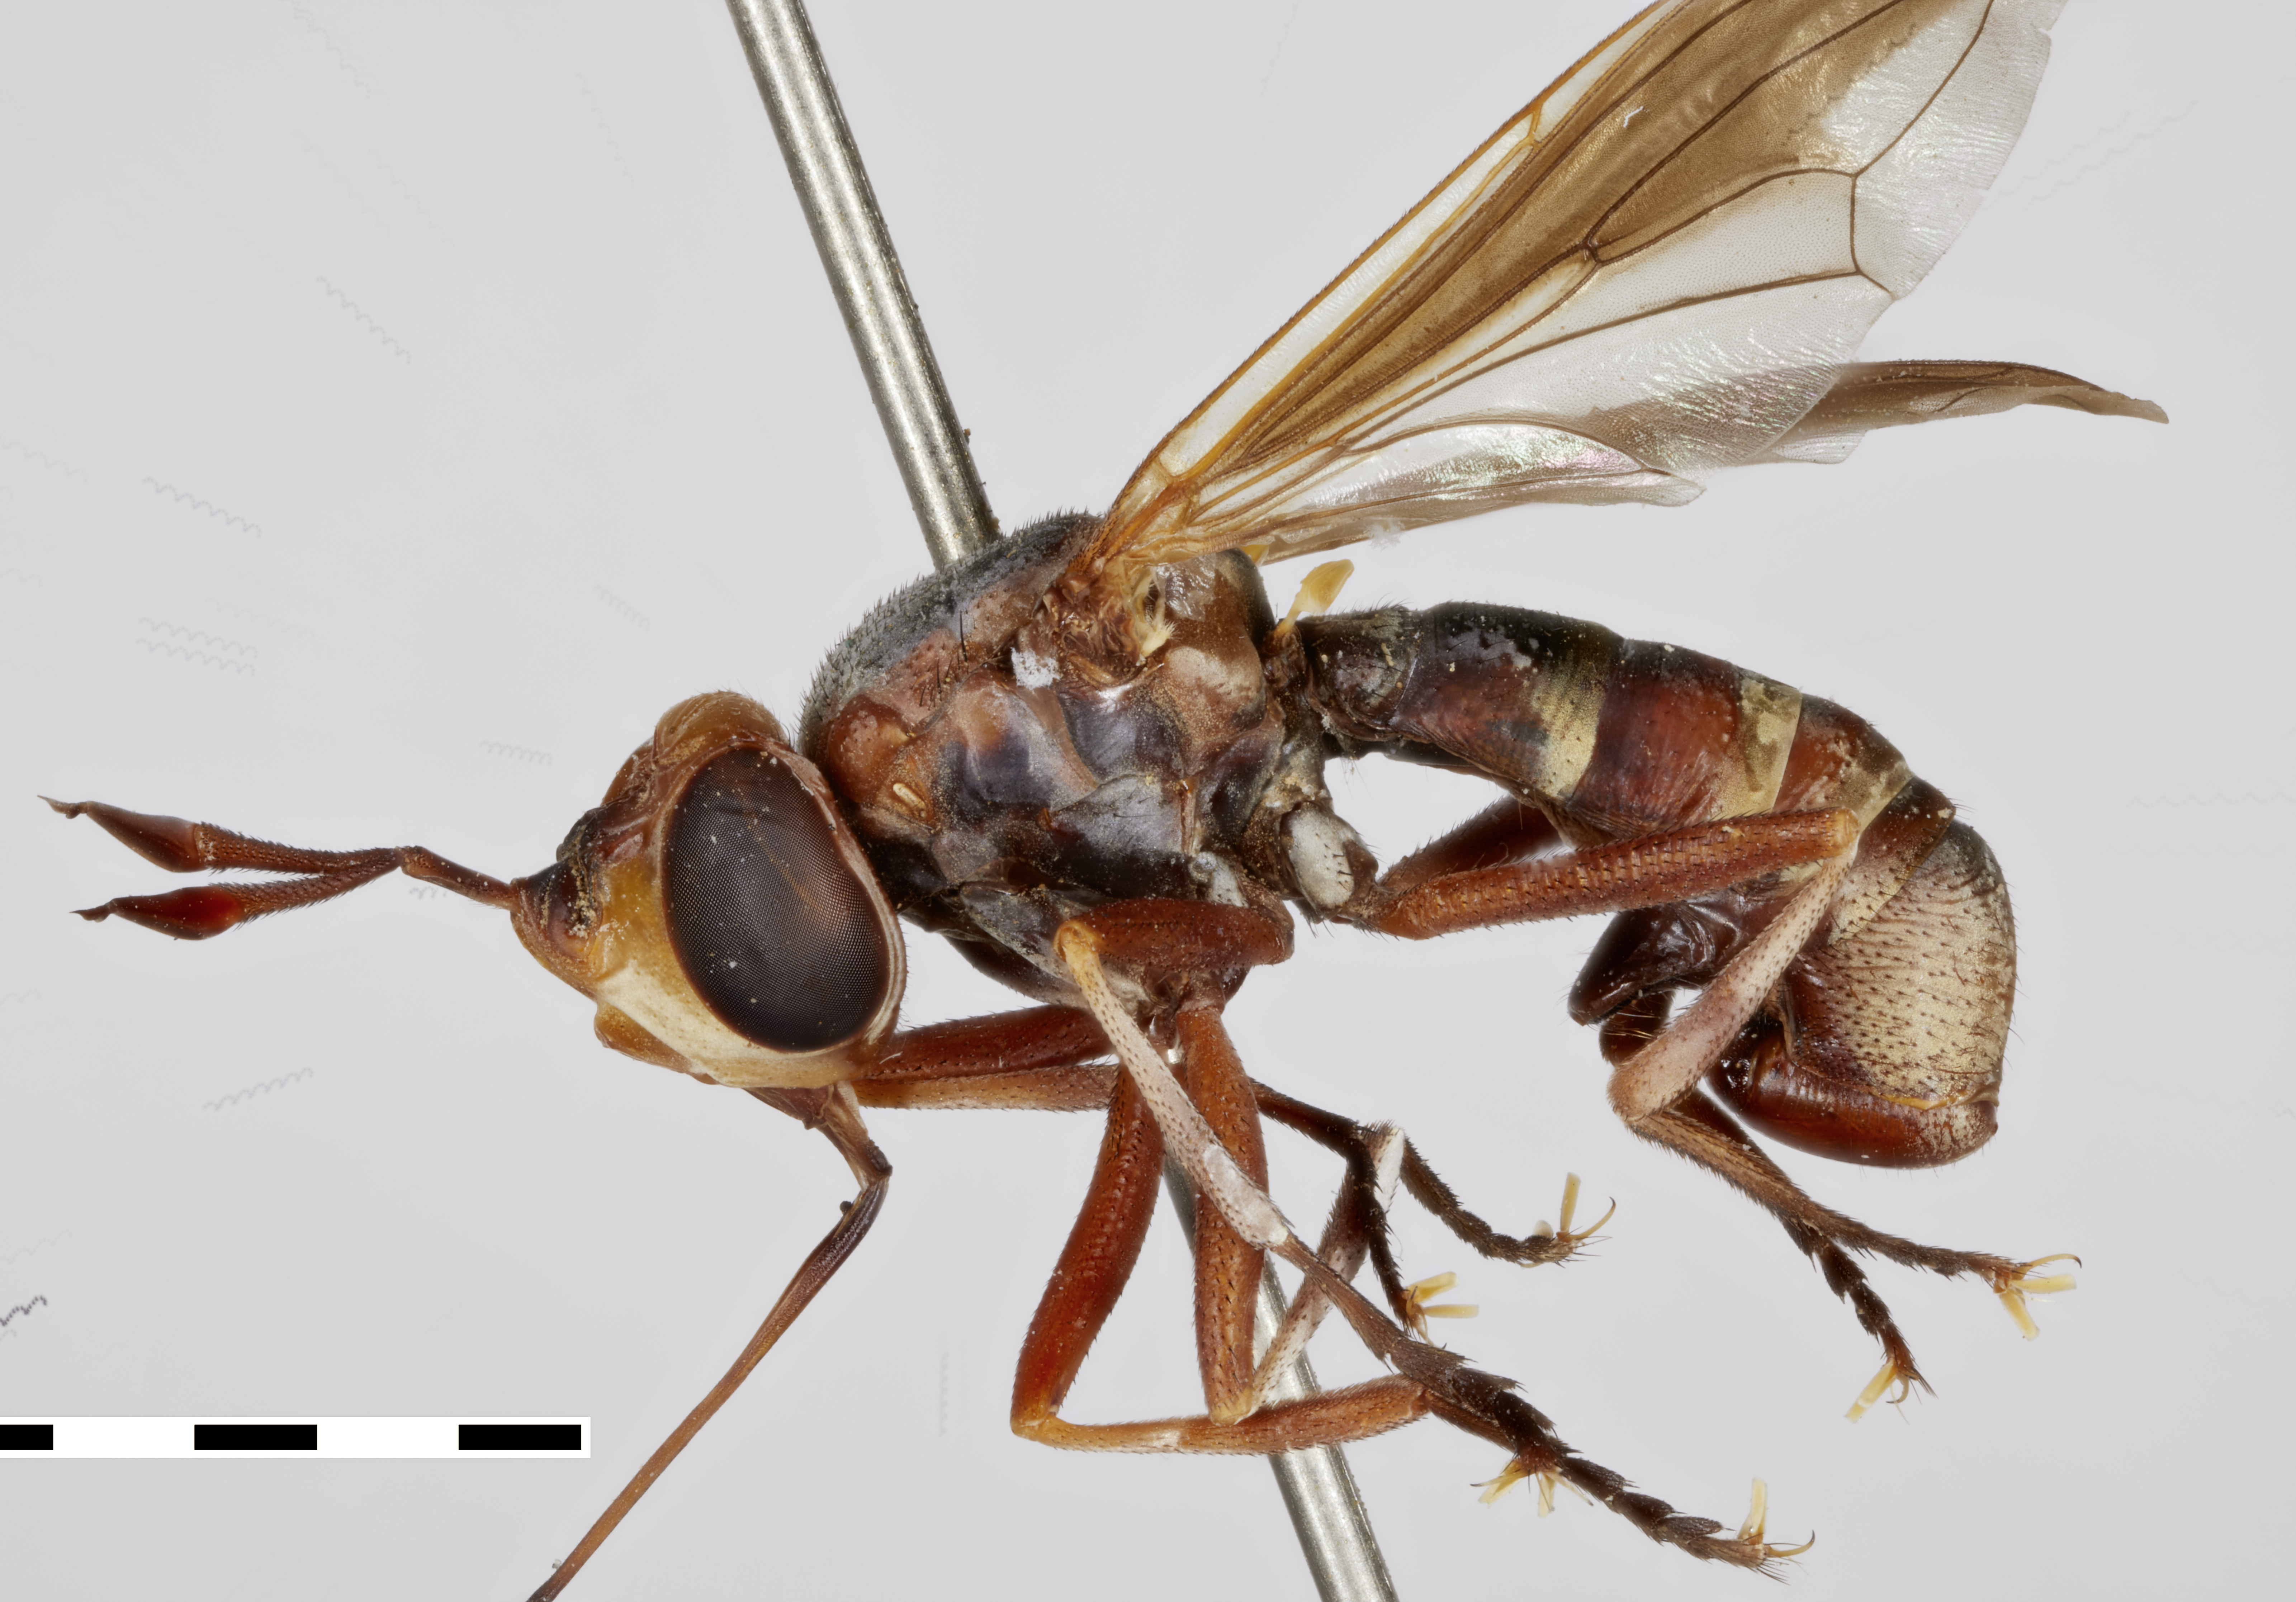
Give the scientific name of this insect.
Conops nigrocoxalis
